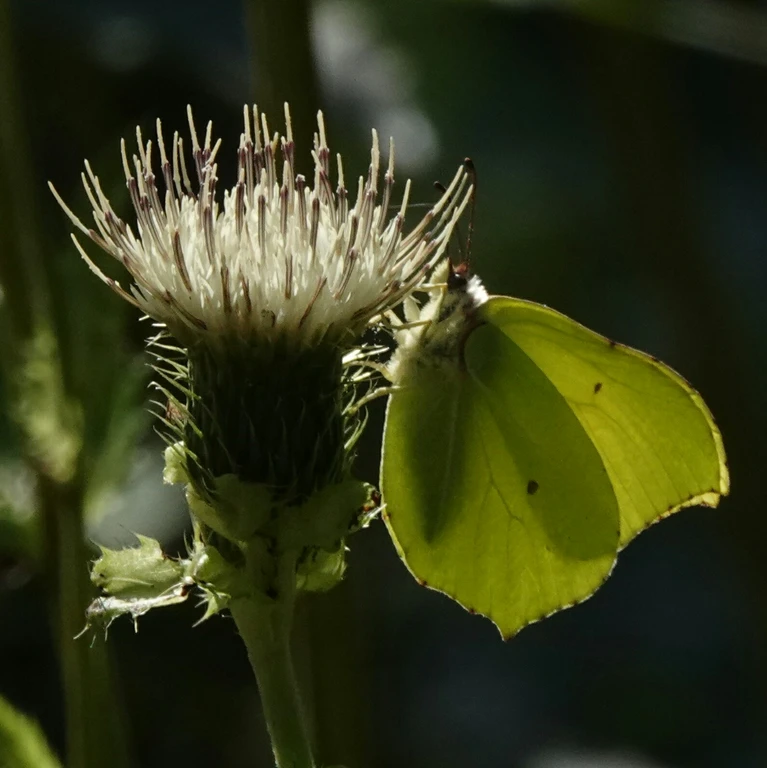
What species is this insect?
Gonepteryx rhamni
